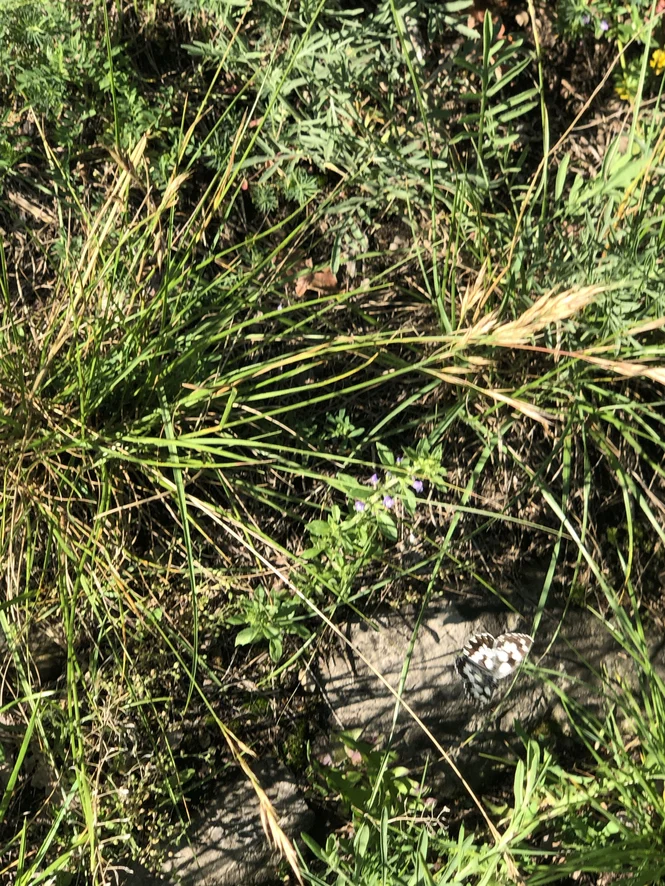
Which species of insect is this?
Melanargia galathea
